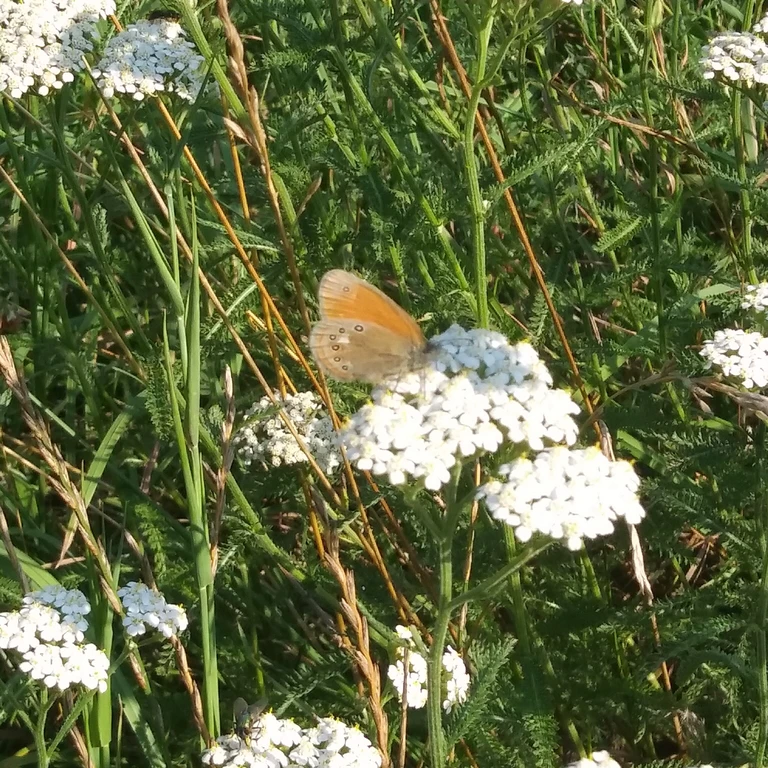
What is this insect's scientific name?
Coenonympha glycerion (also Coenonympha iphis)
